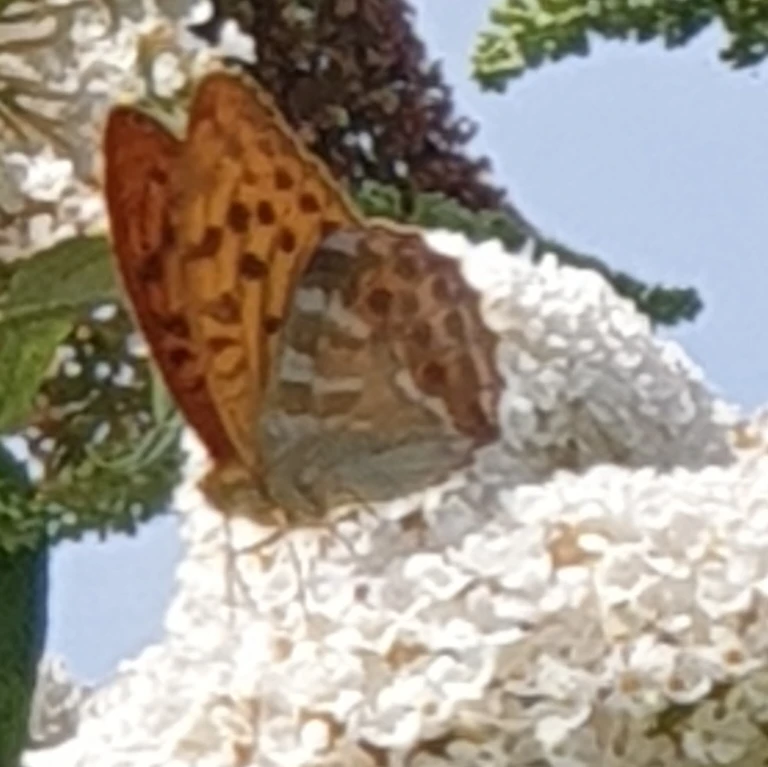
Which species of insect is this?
Argynnis paphia
